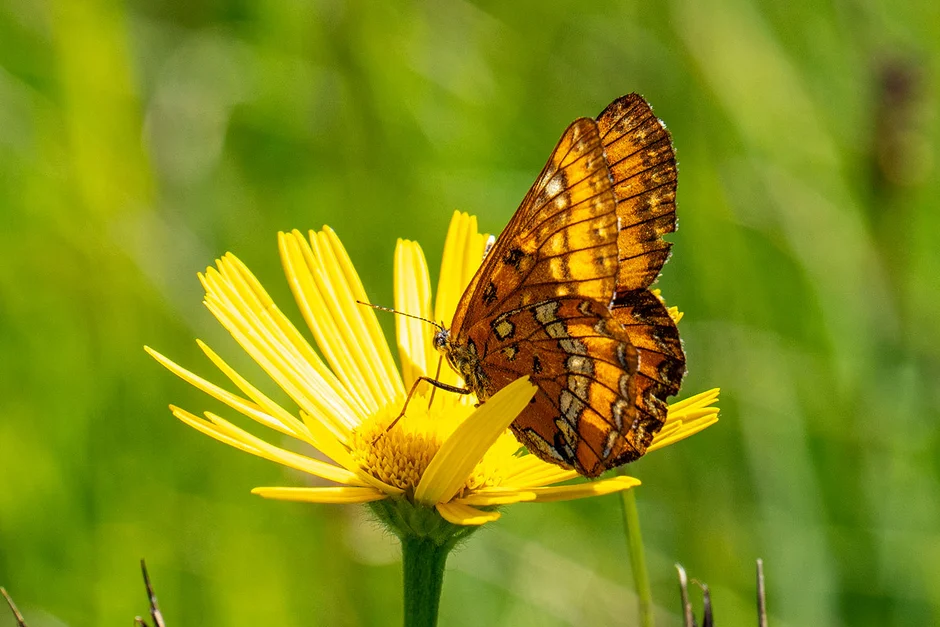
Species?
Euphydryas maturna
